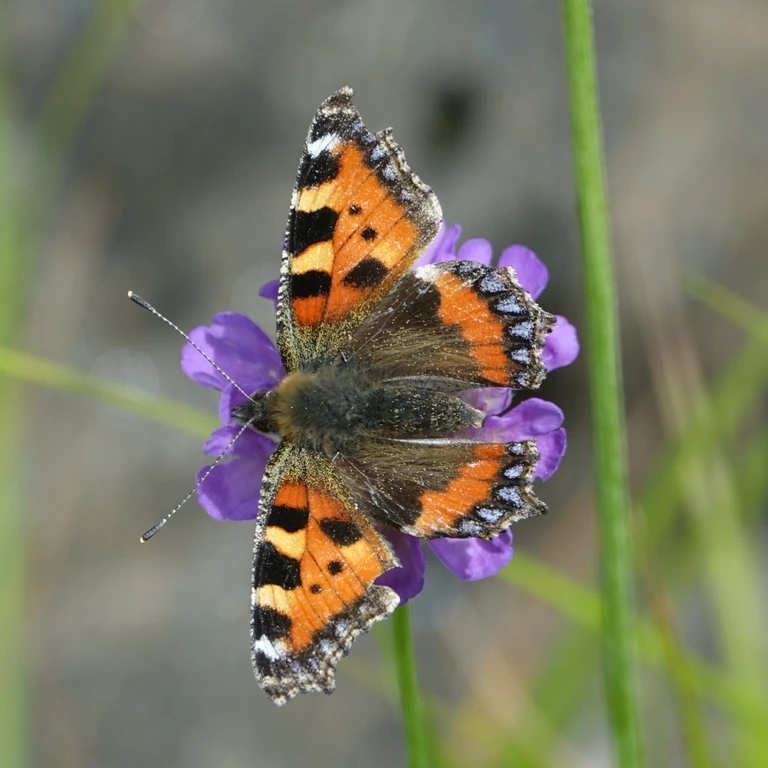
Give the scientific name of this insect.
Aglais urticae
